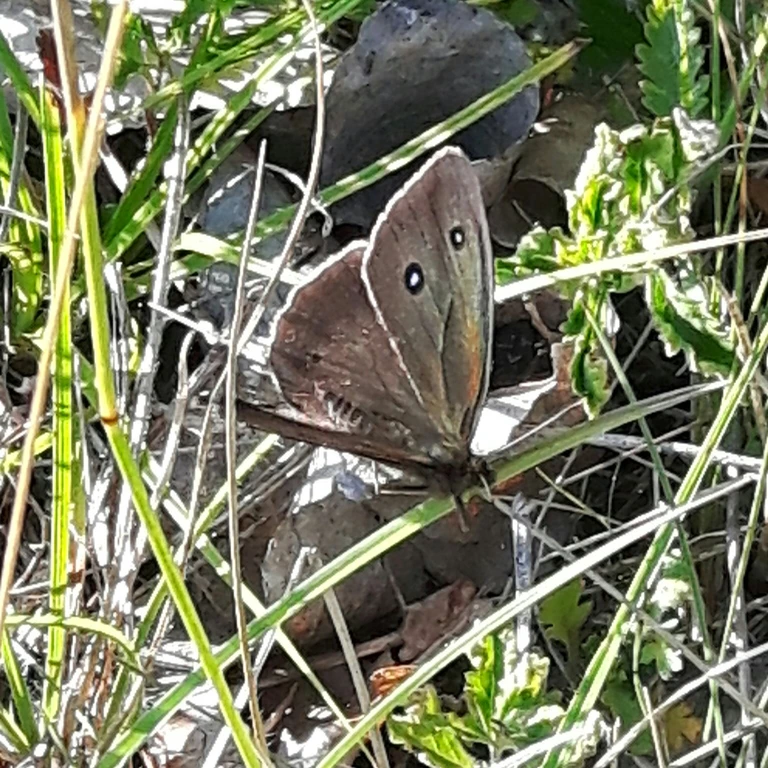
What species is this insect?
Minois dryas
